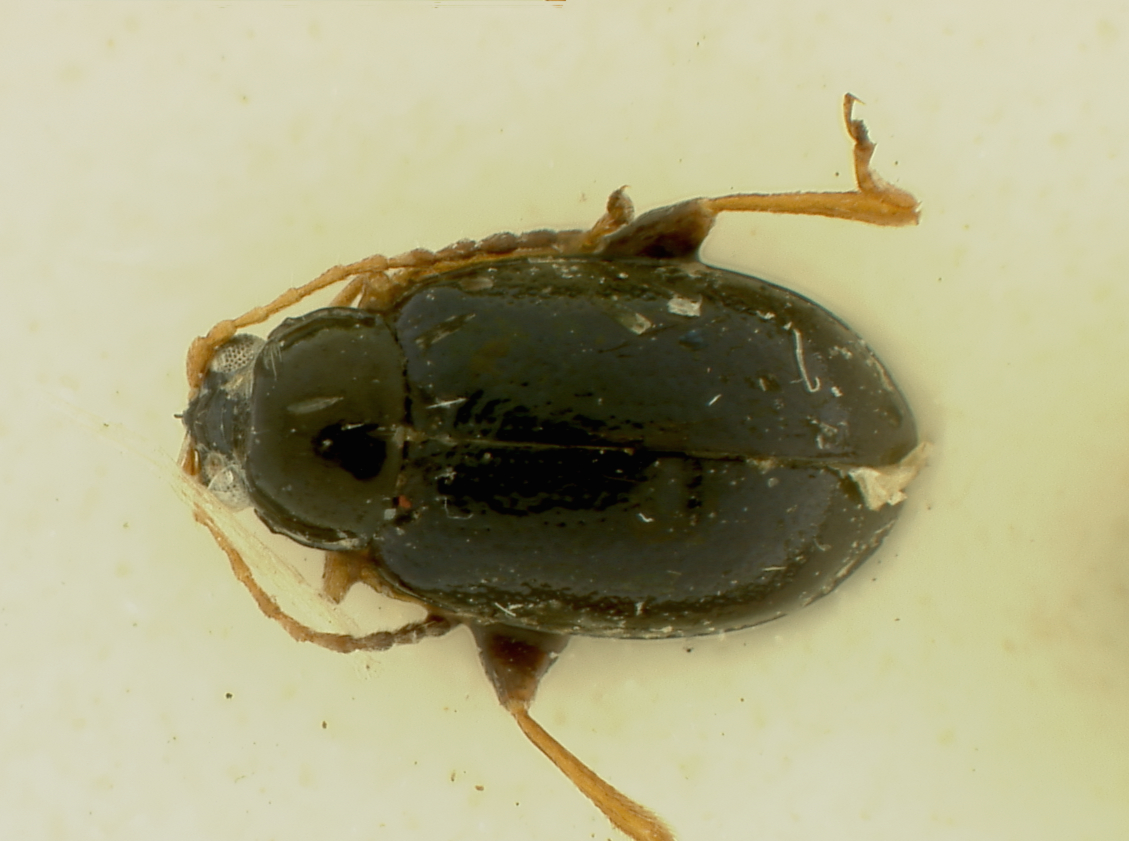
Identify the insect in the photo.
Aphthona taniae
